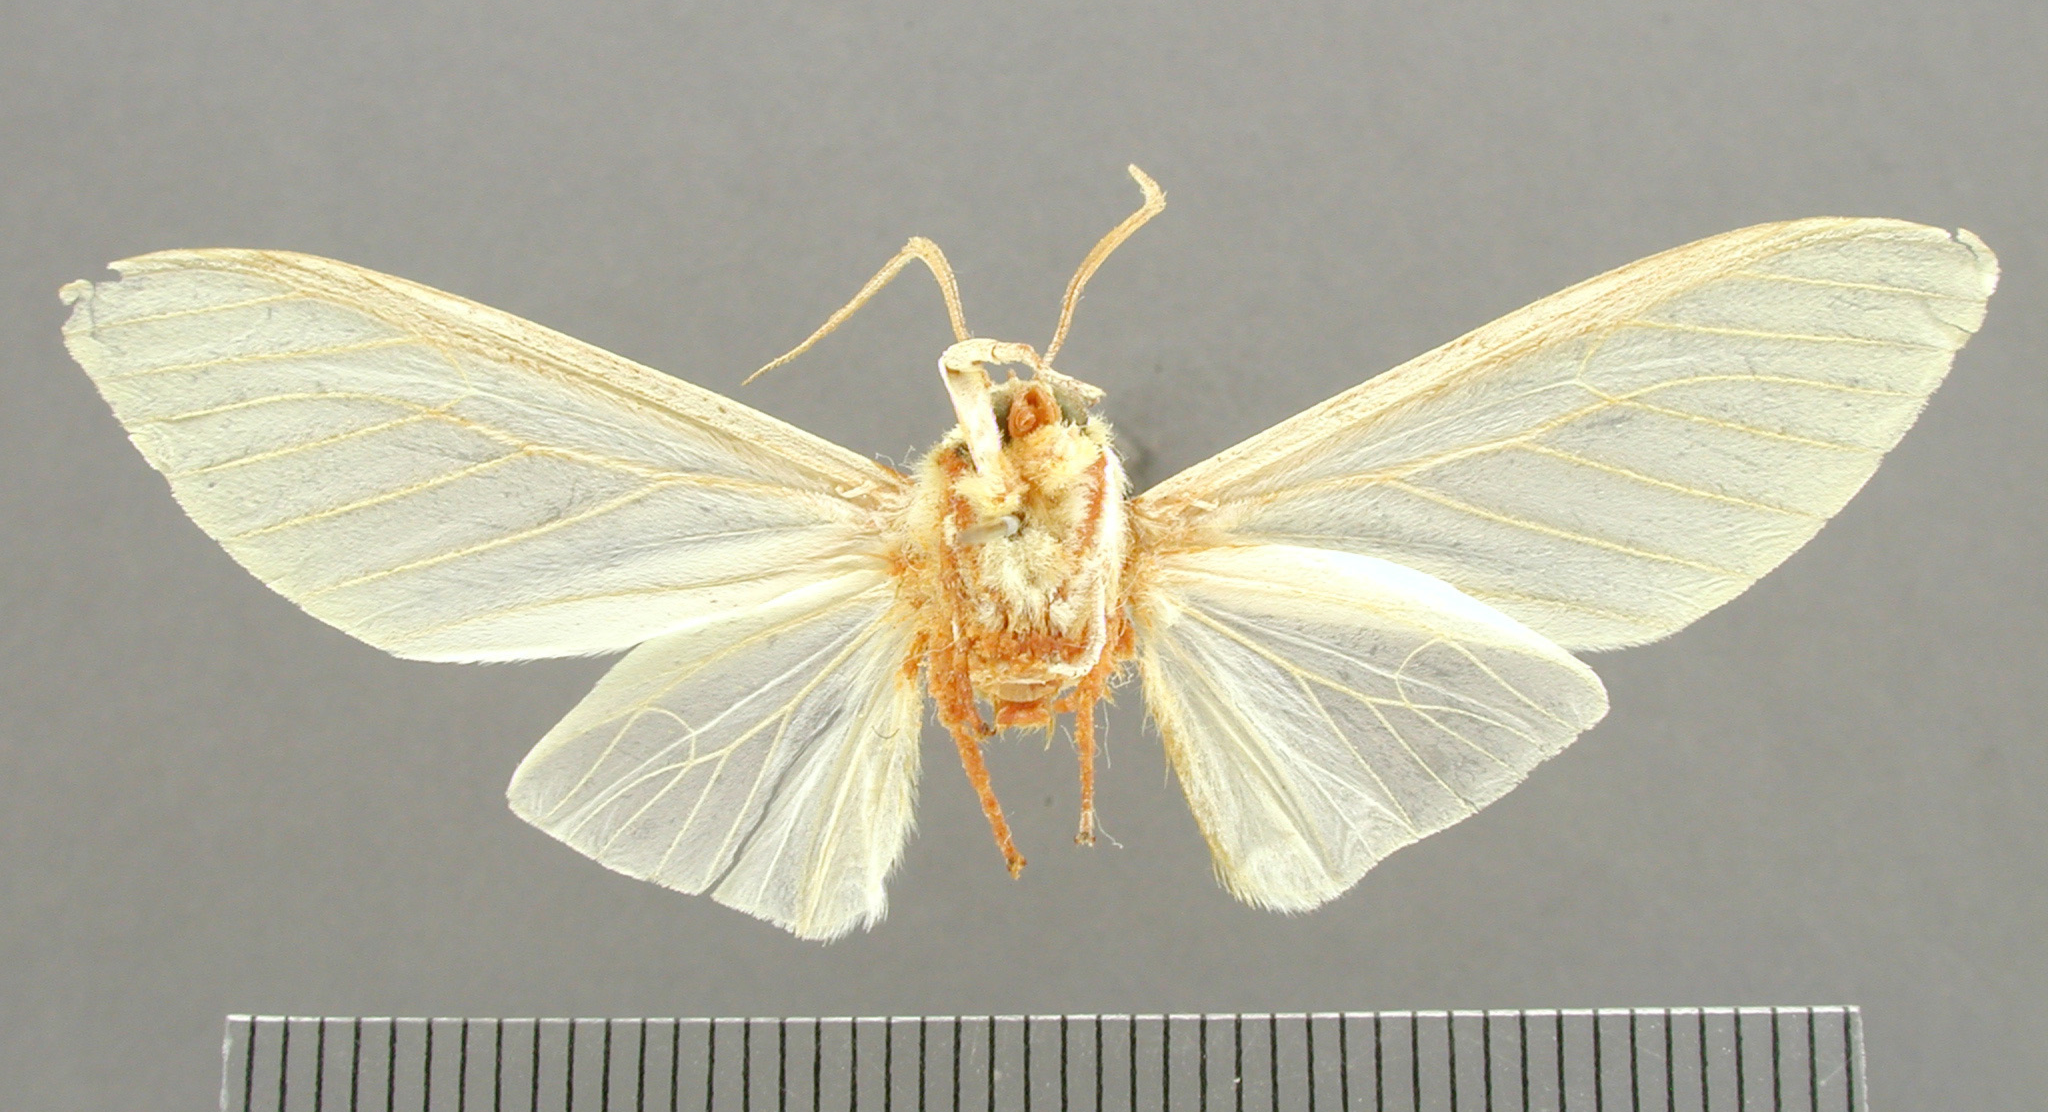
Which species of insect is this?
Munona iridescens (also Halisidota iridescens)
